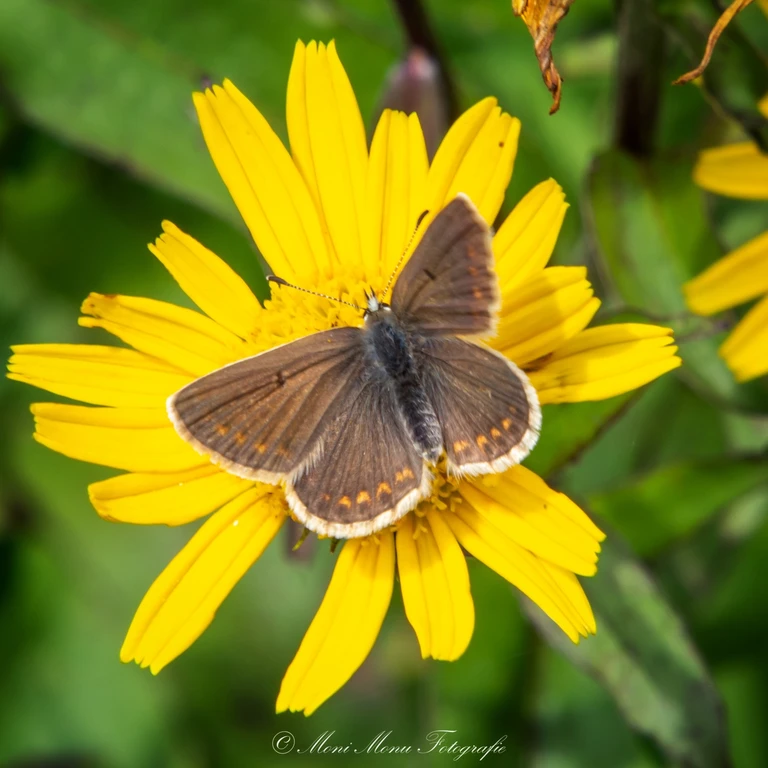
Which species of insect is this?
Aricia agestis/artaxerxes
